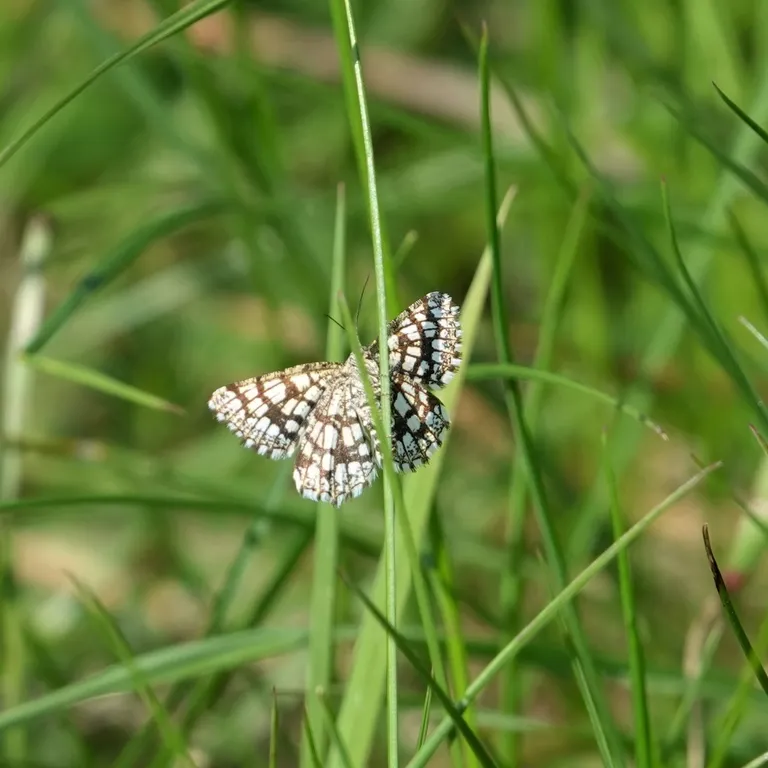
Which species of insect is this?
Chiasmia clathrata
